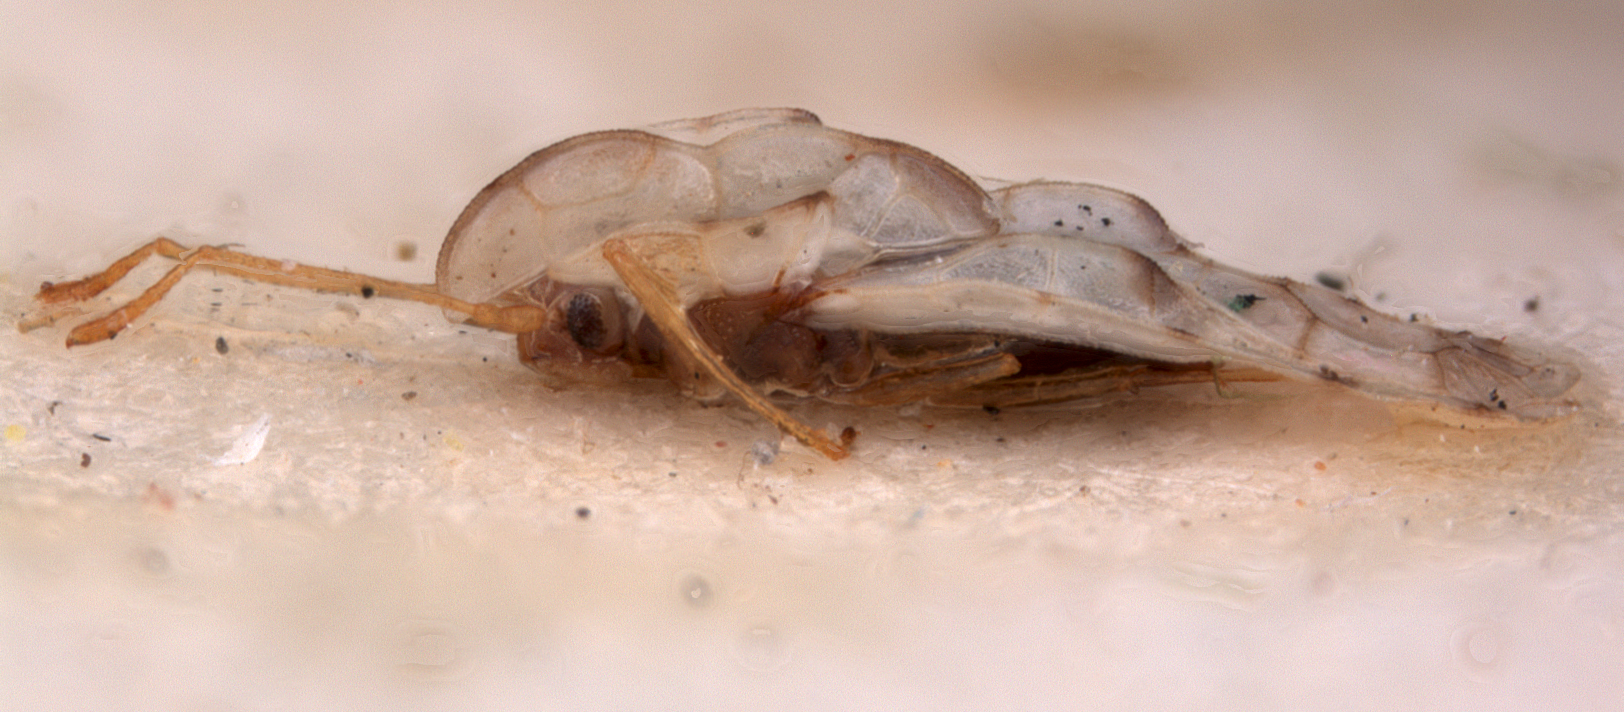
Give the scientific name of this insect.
Galeotingis malayana
